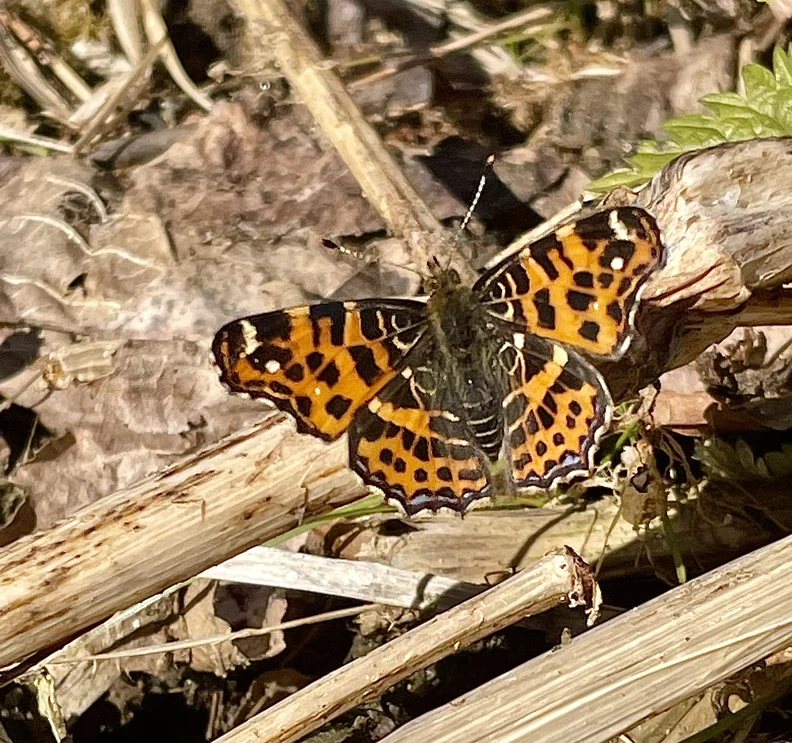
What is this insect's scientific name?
Araschnia levana
